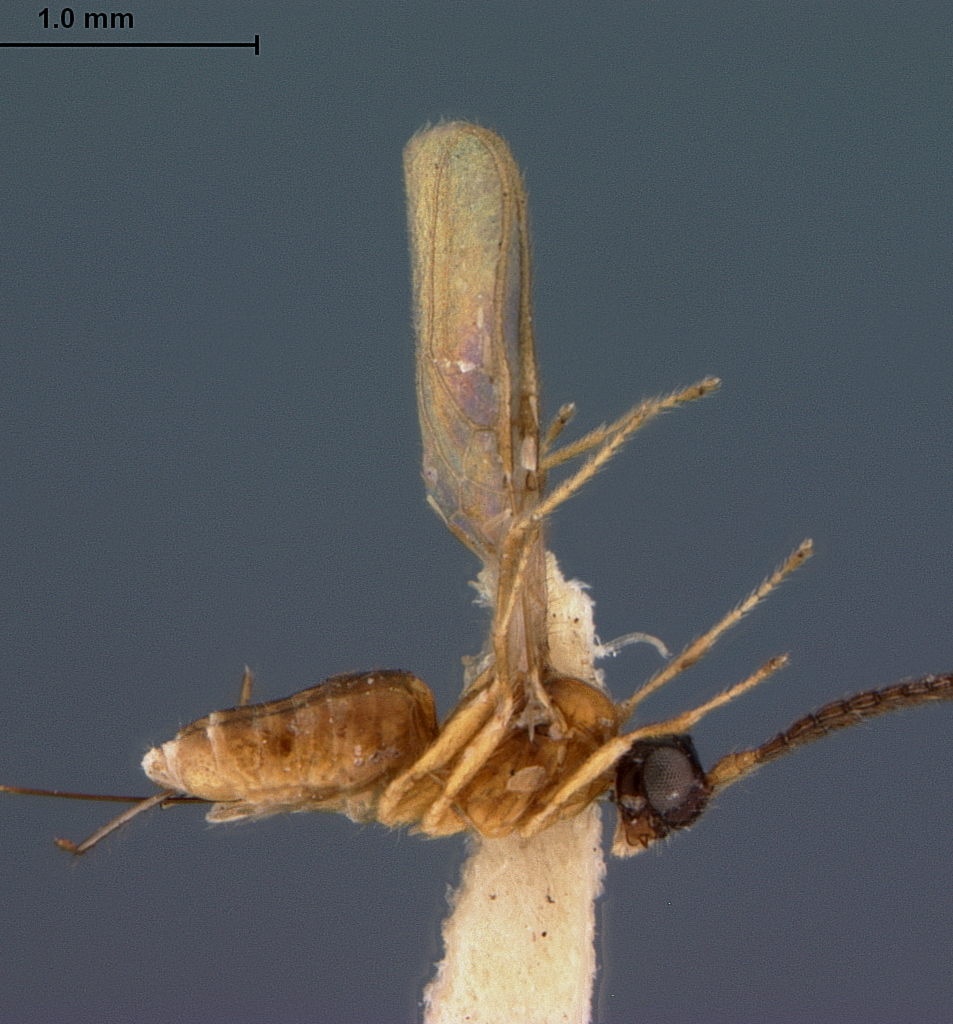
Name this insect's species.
Aspilota lobidens
